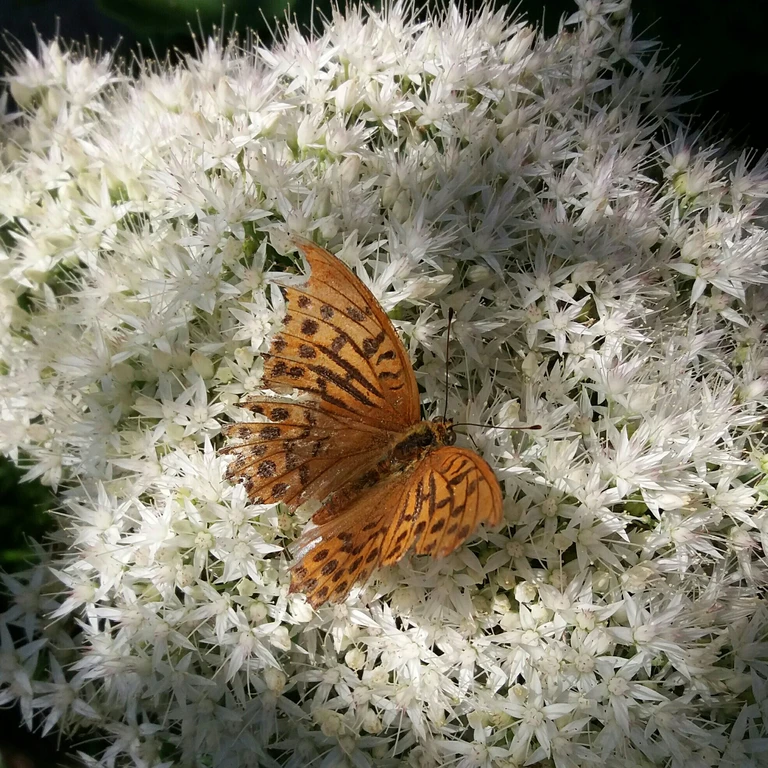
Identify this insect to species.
Argynnis paphia
